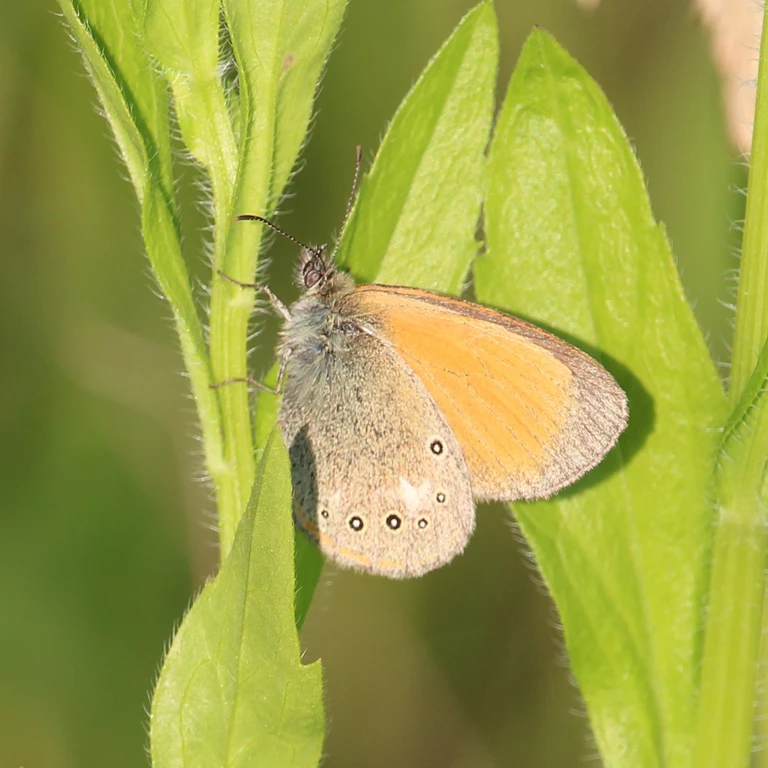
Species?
Coenonympha glycerion (also Coenonympha iphis)
